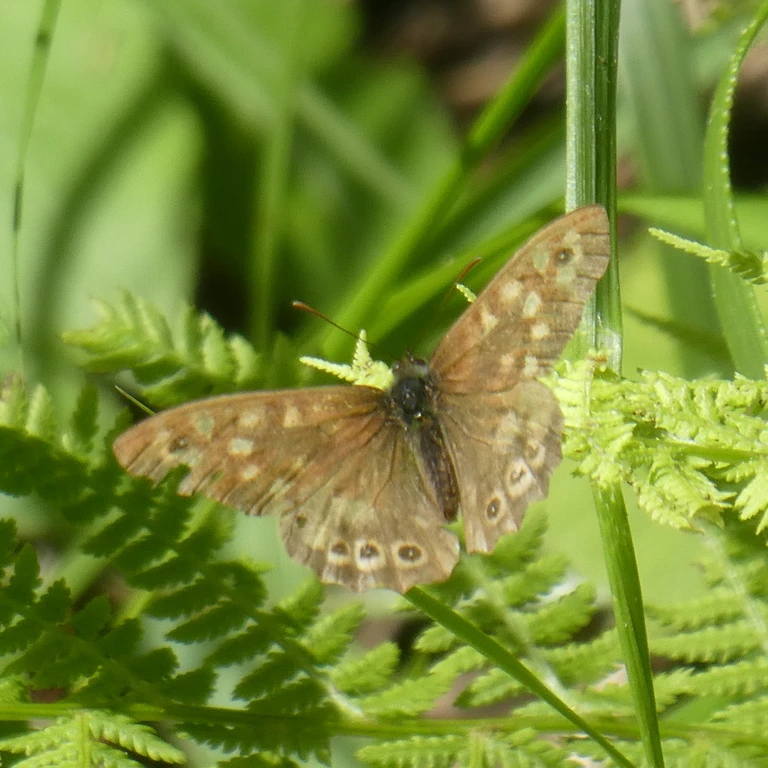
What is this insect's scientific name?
Pararge aegeria
